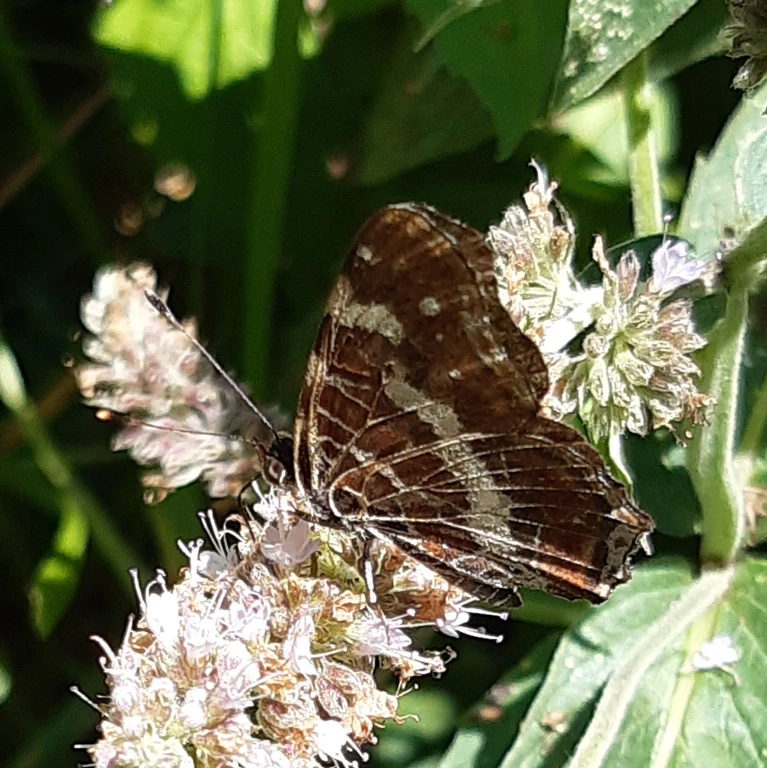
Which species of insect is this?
Araschnia levana
